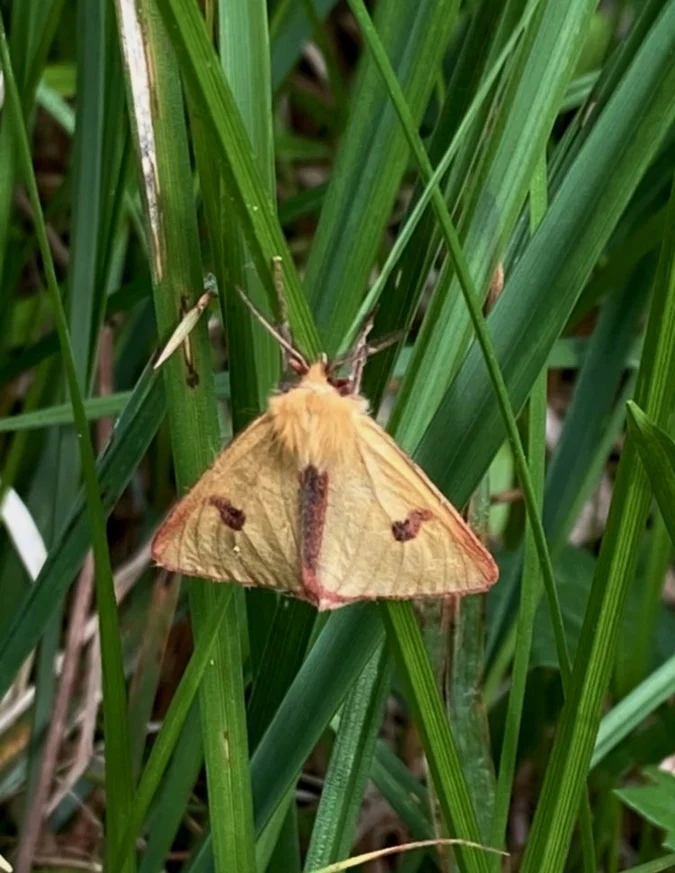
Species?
Diacrisia sannio
